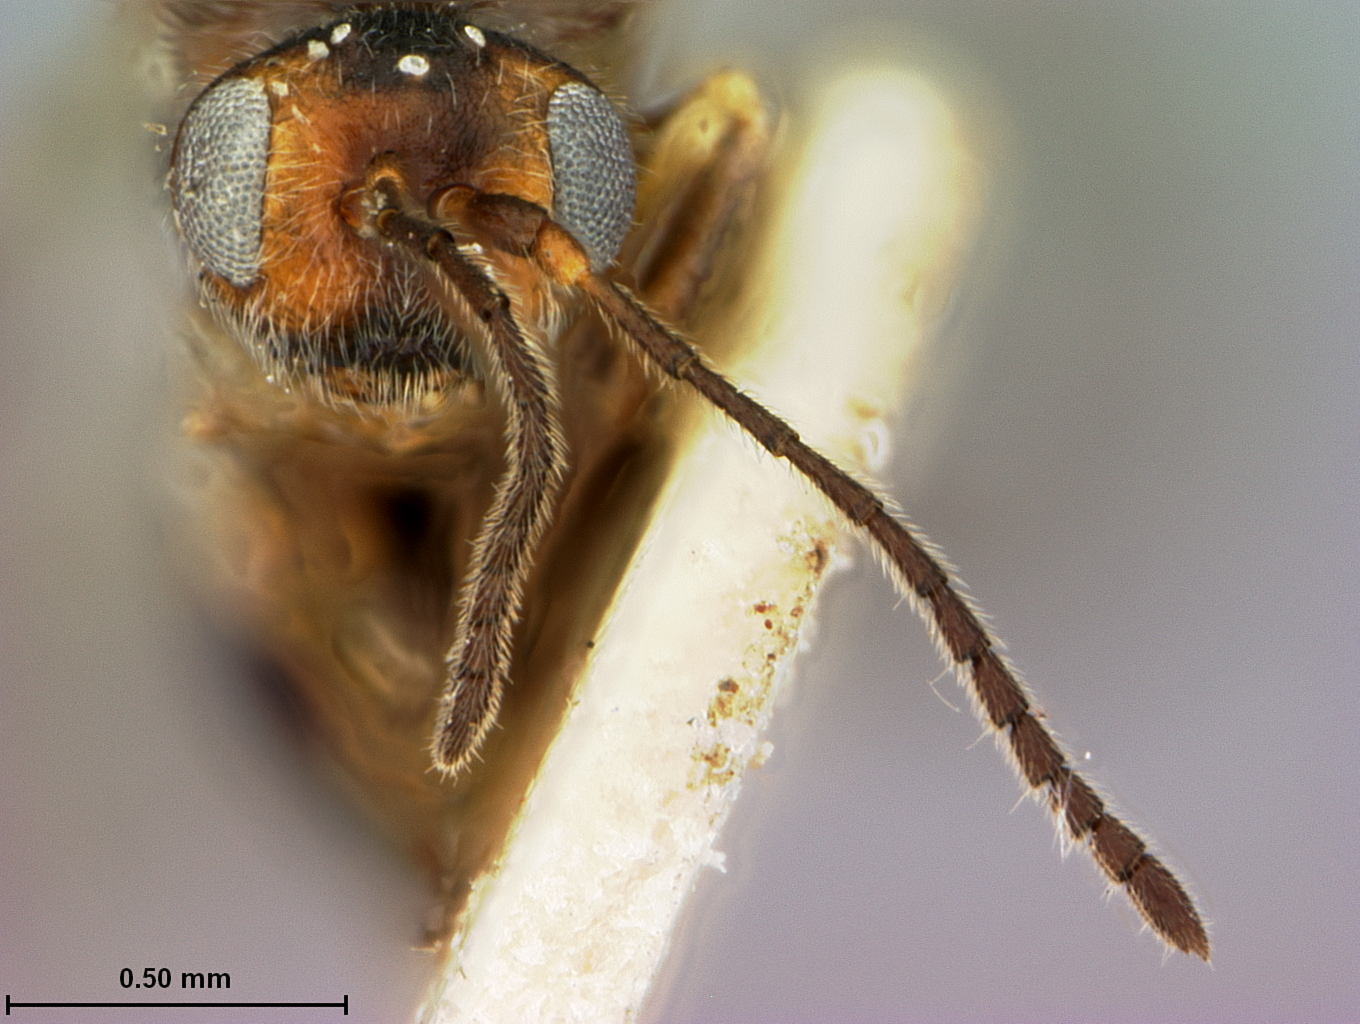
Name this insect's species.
Trichoteras rotundula
